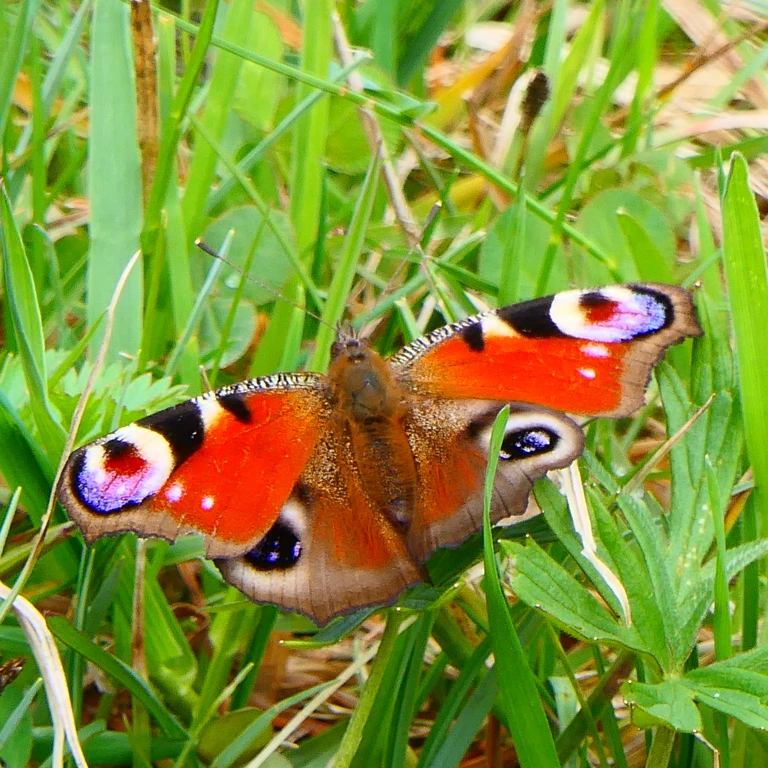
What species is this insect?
Aglais io
